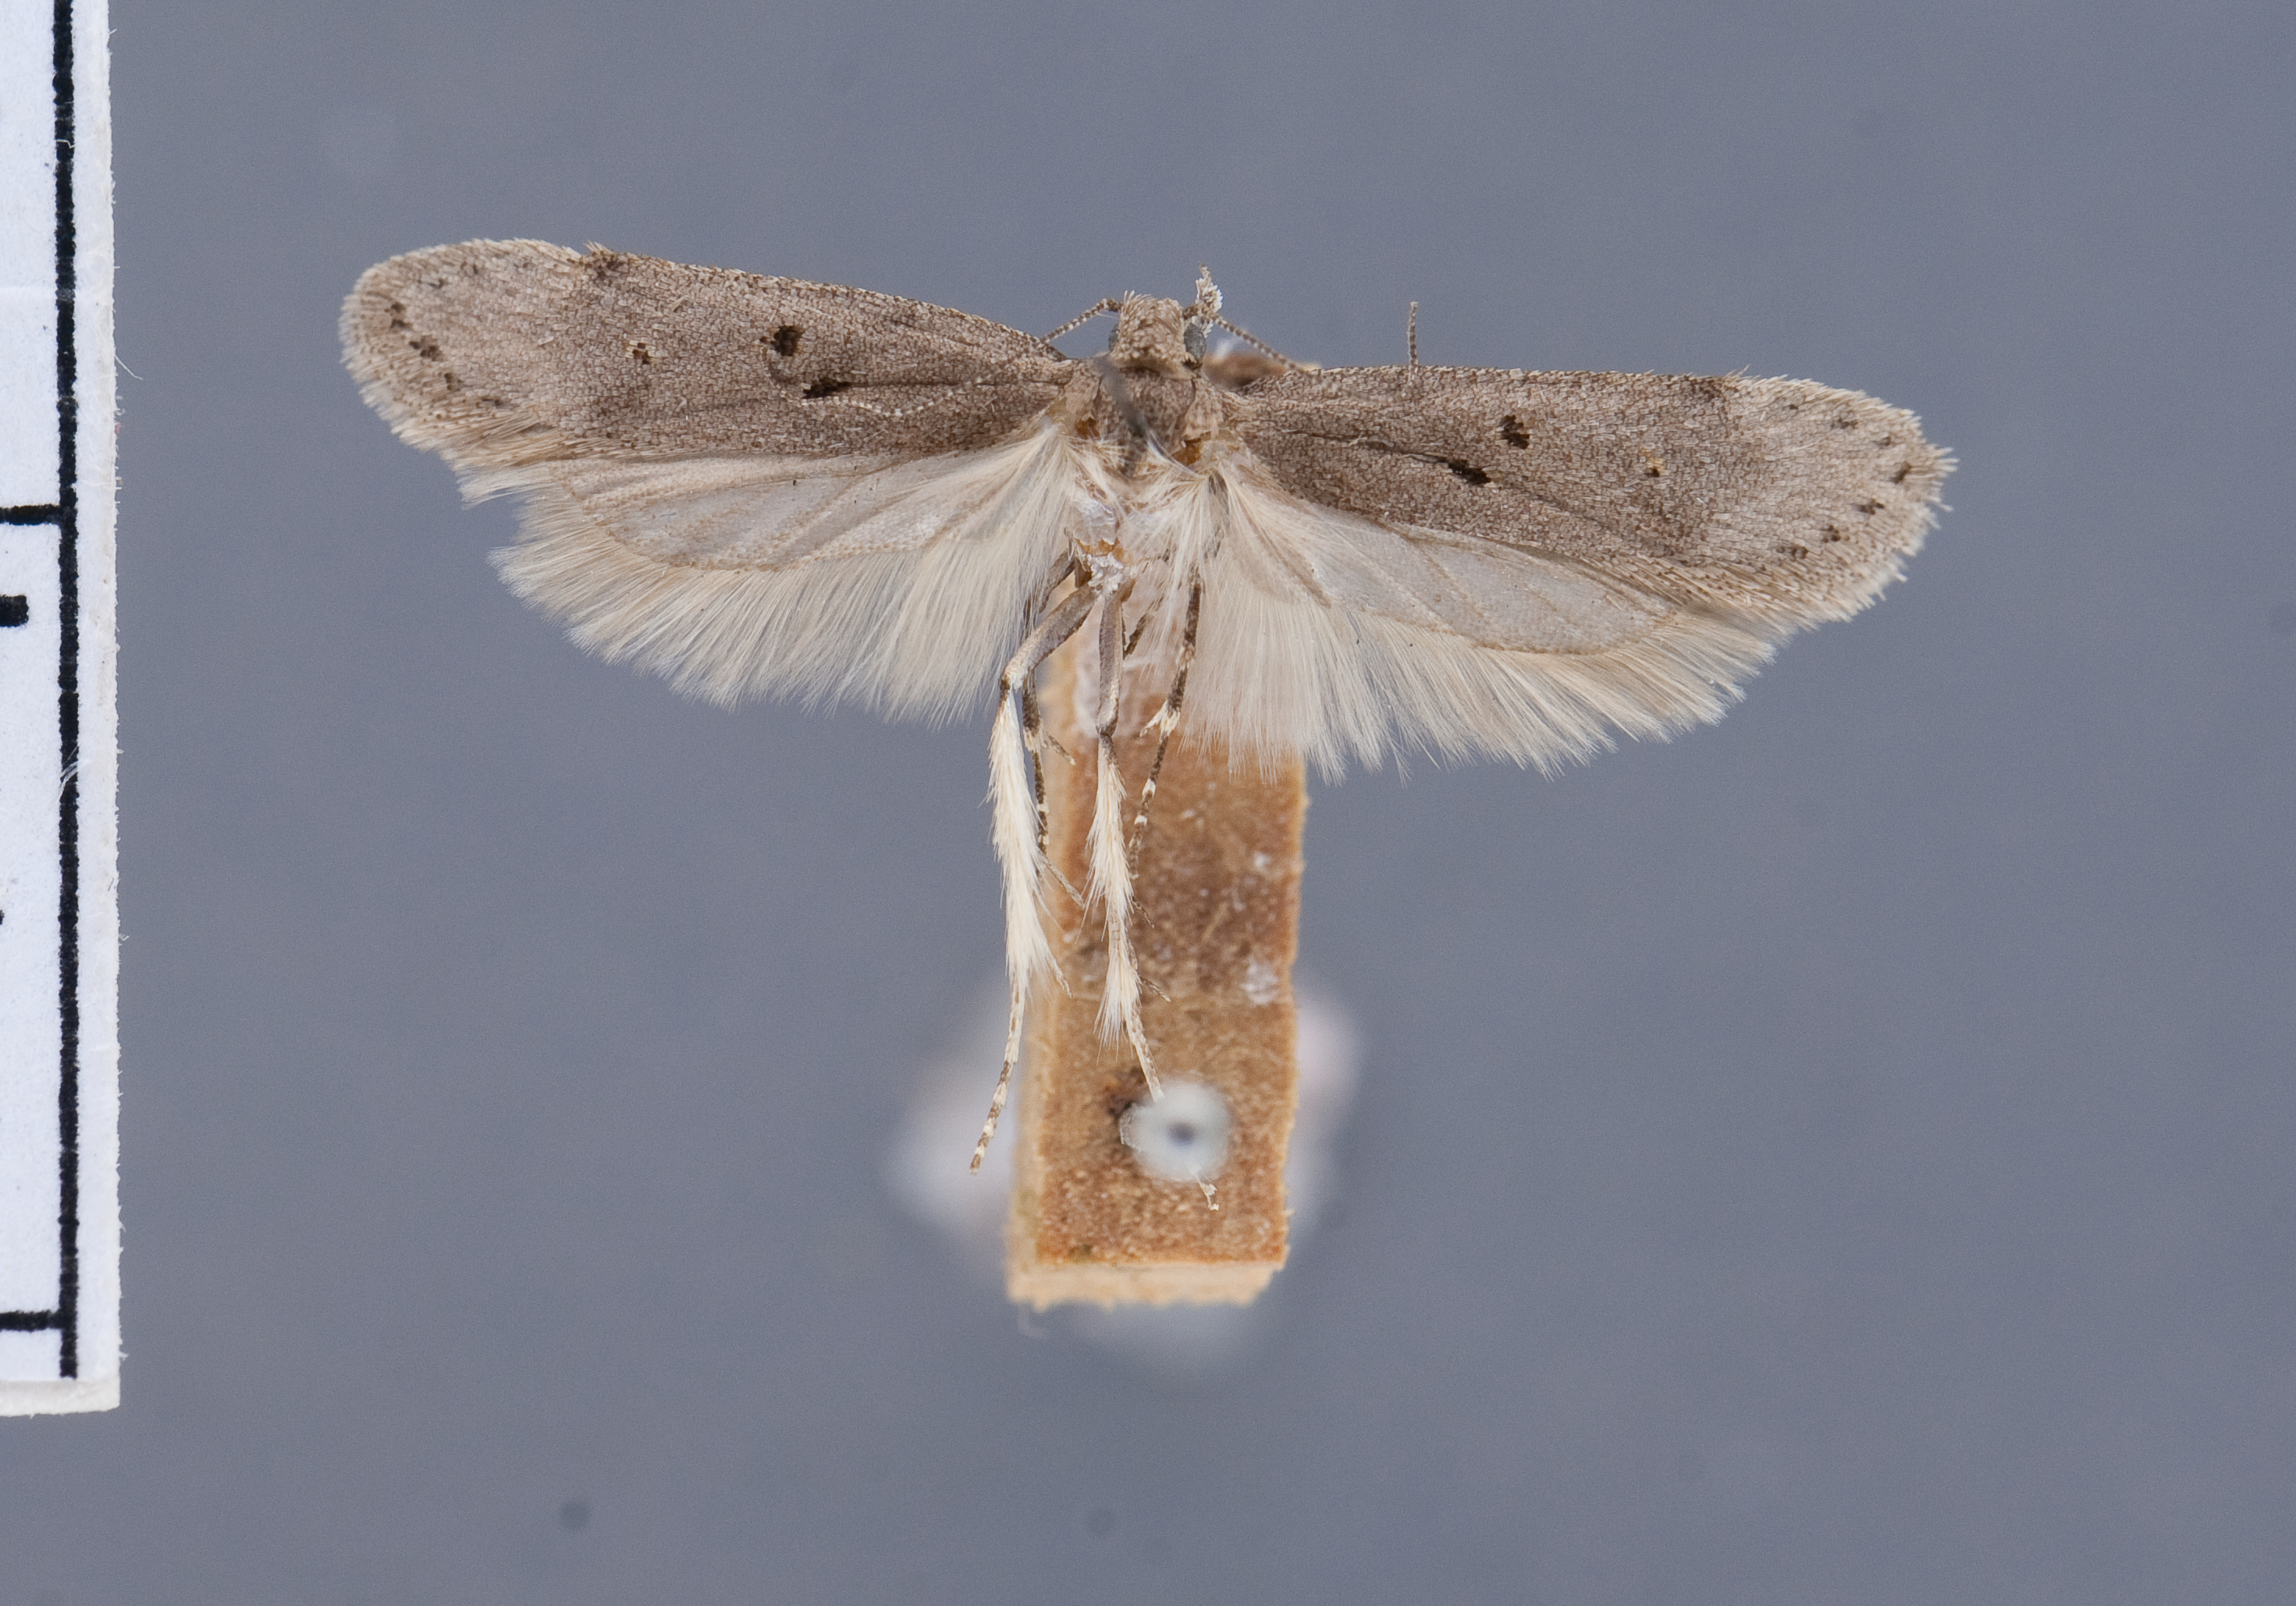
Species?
Filatima bigella (also Gelechia bigella)
